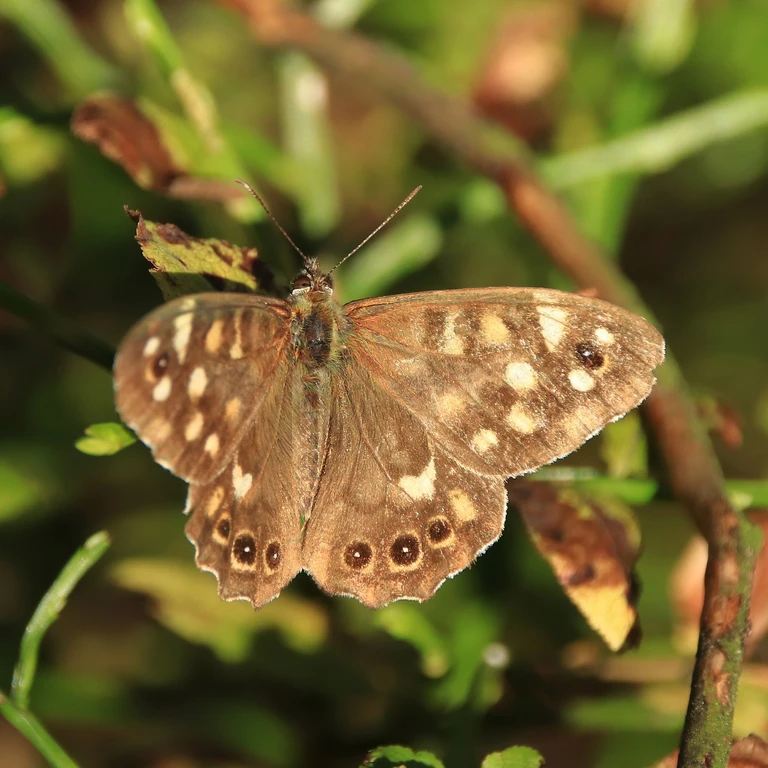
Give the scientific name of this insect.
Pararge aegeria
